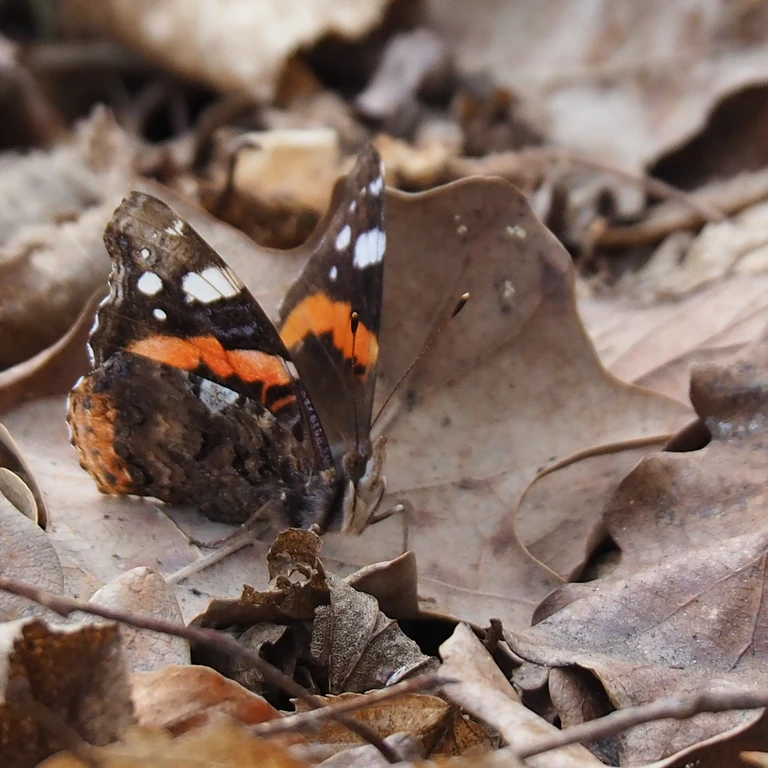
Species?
Vanessa atalanta
